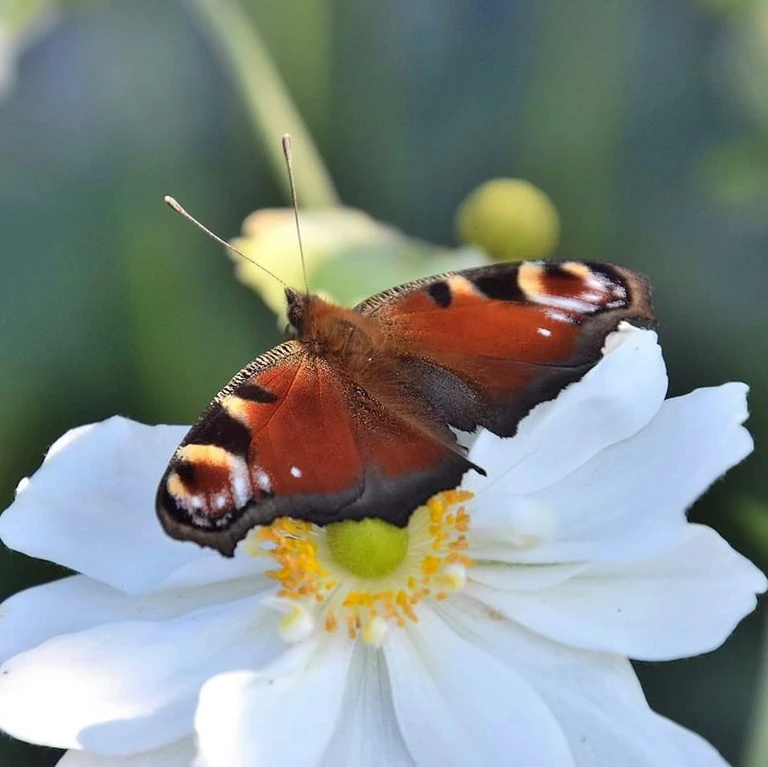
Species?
Aglais io
